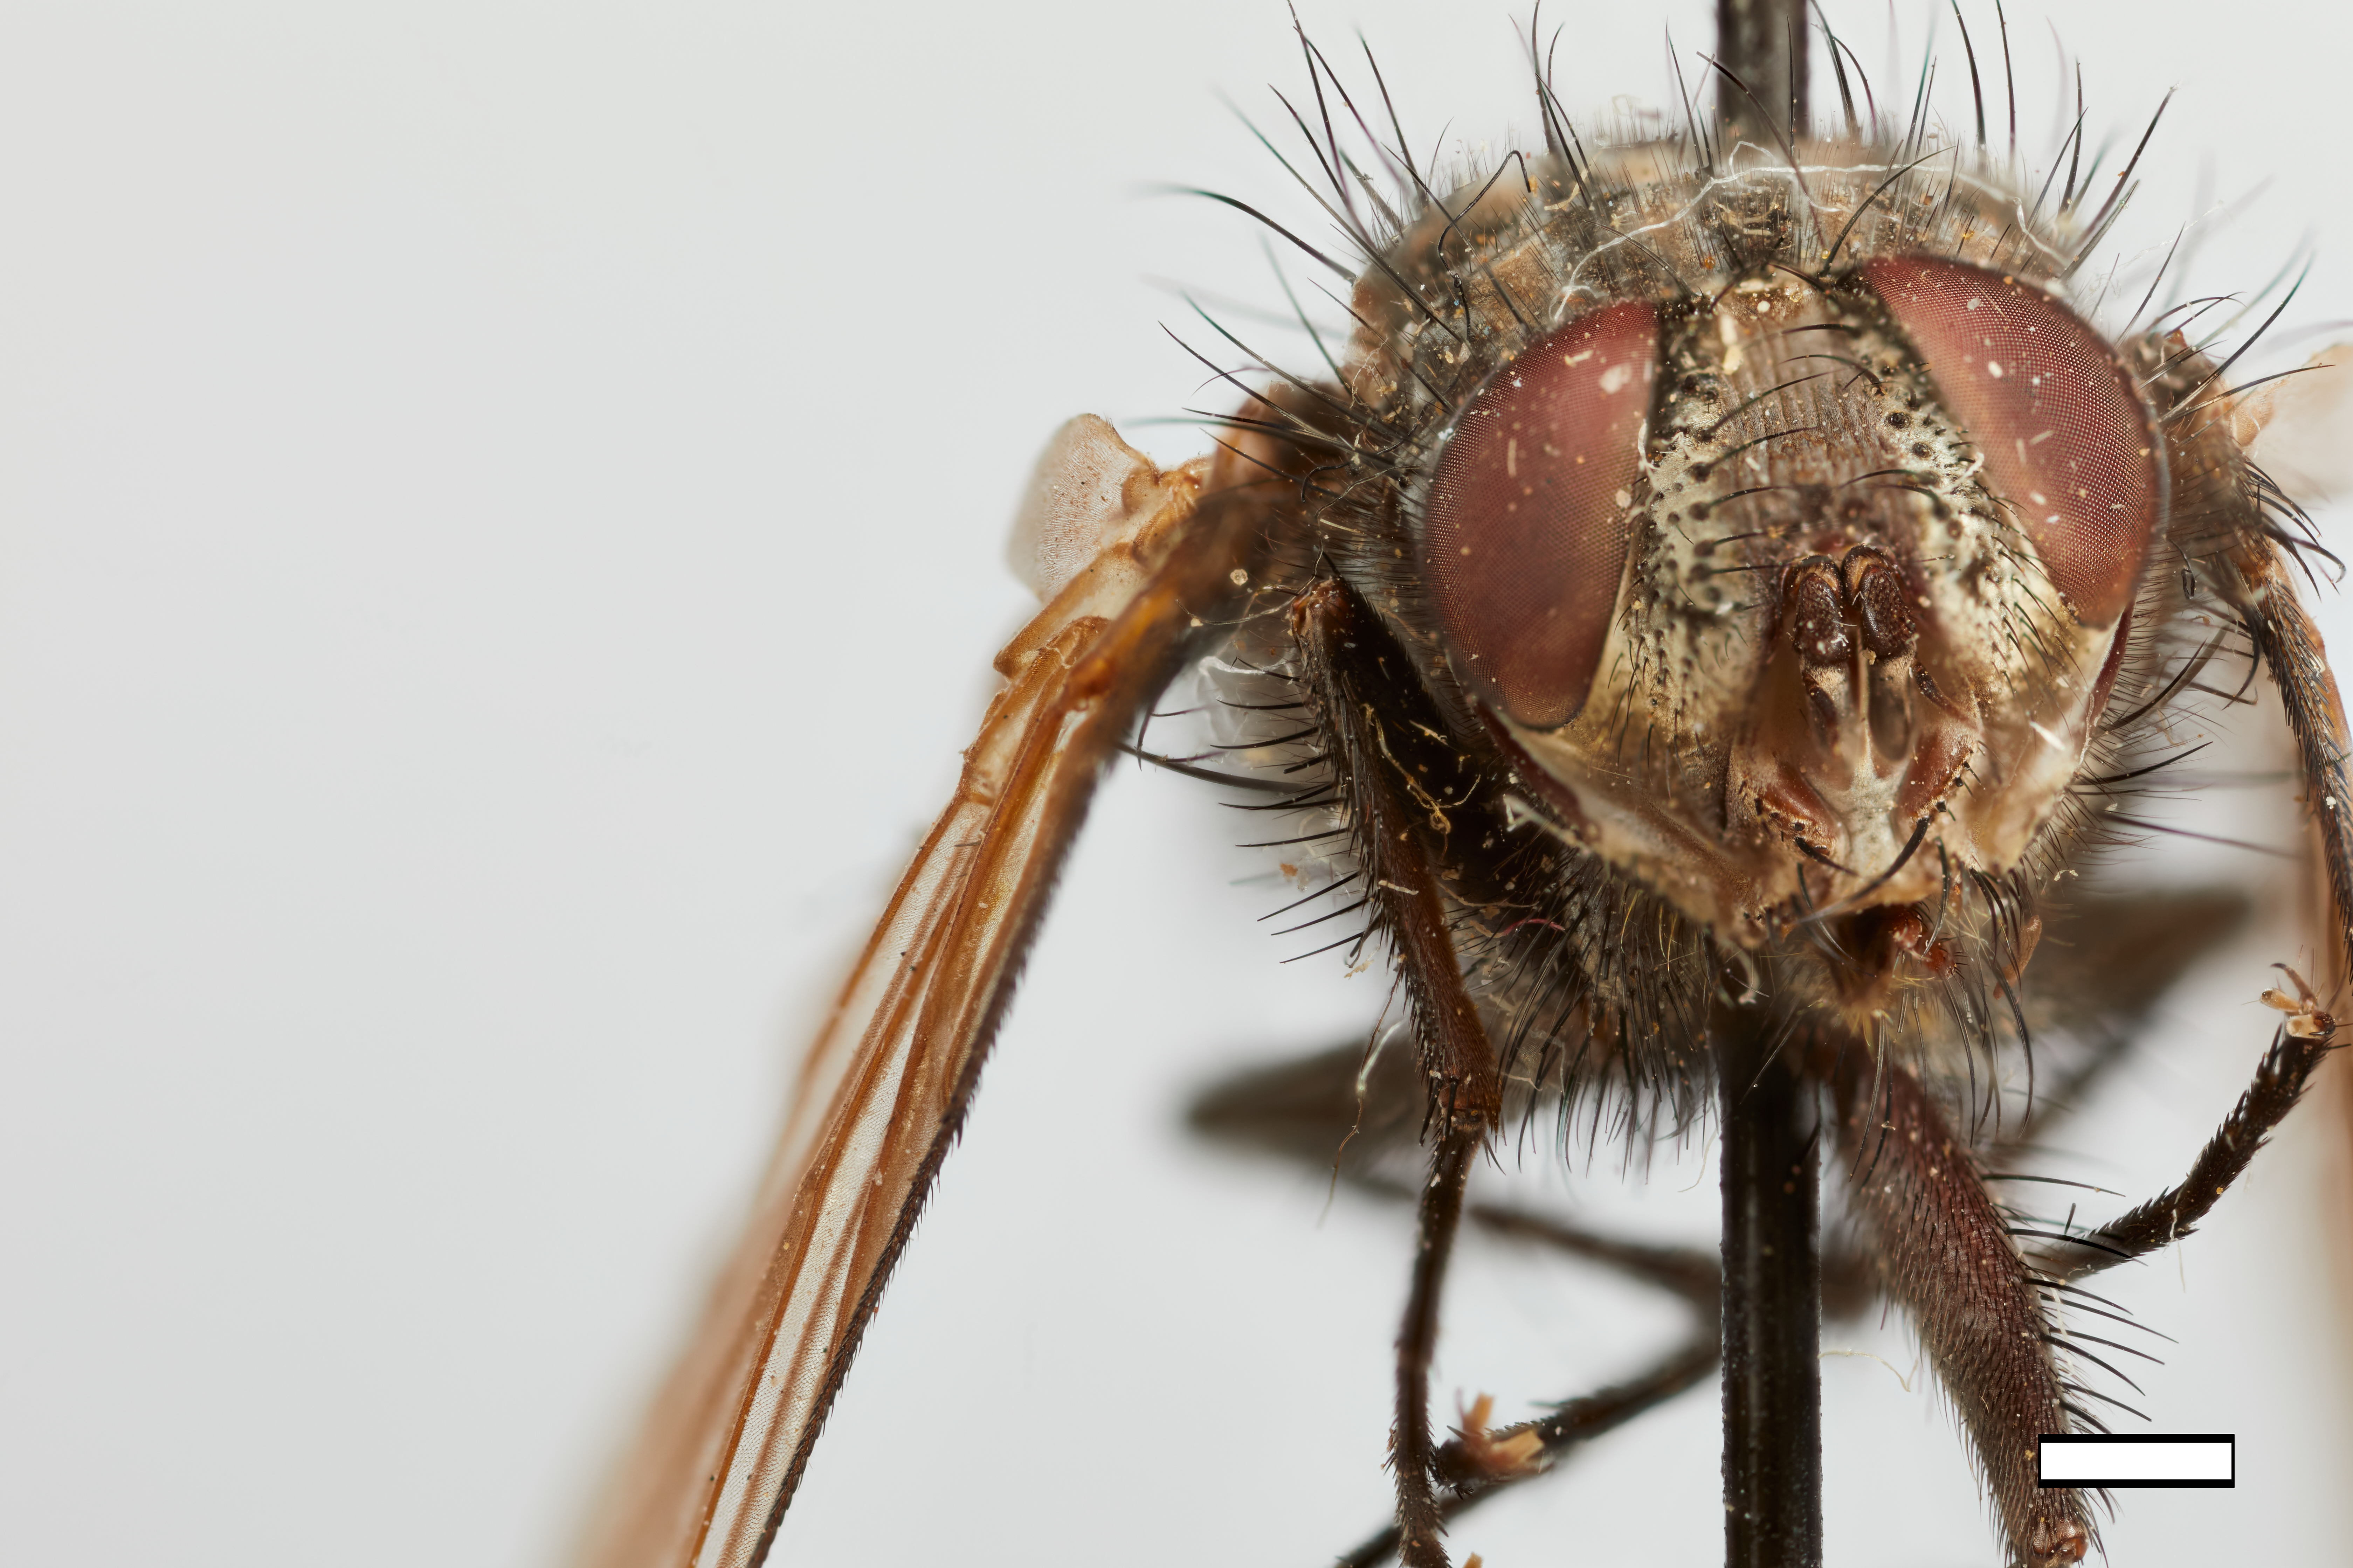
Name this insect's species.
Morphodexia facialis
